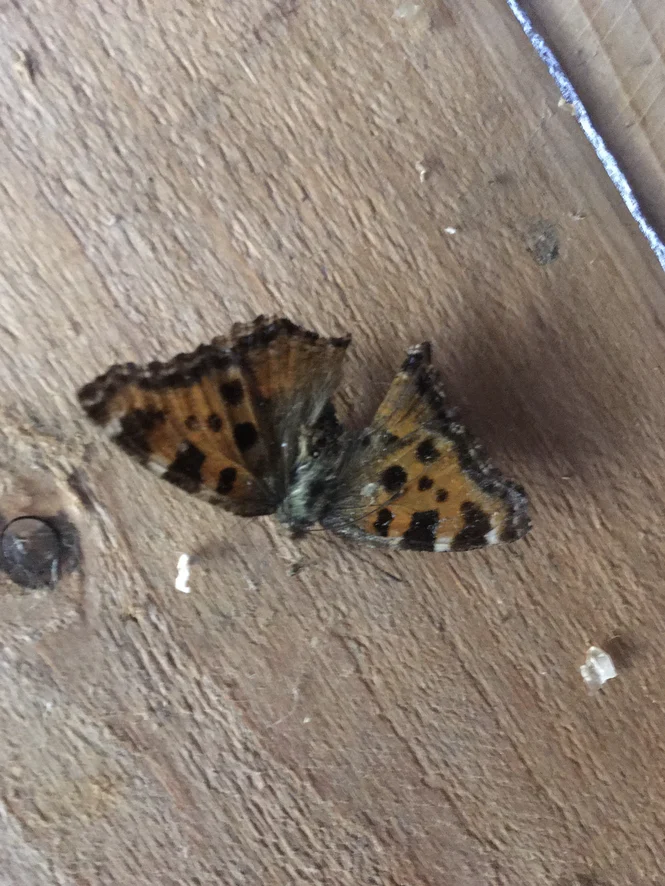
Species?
Nymphalis polychloros
